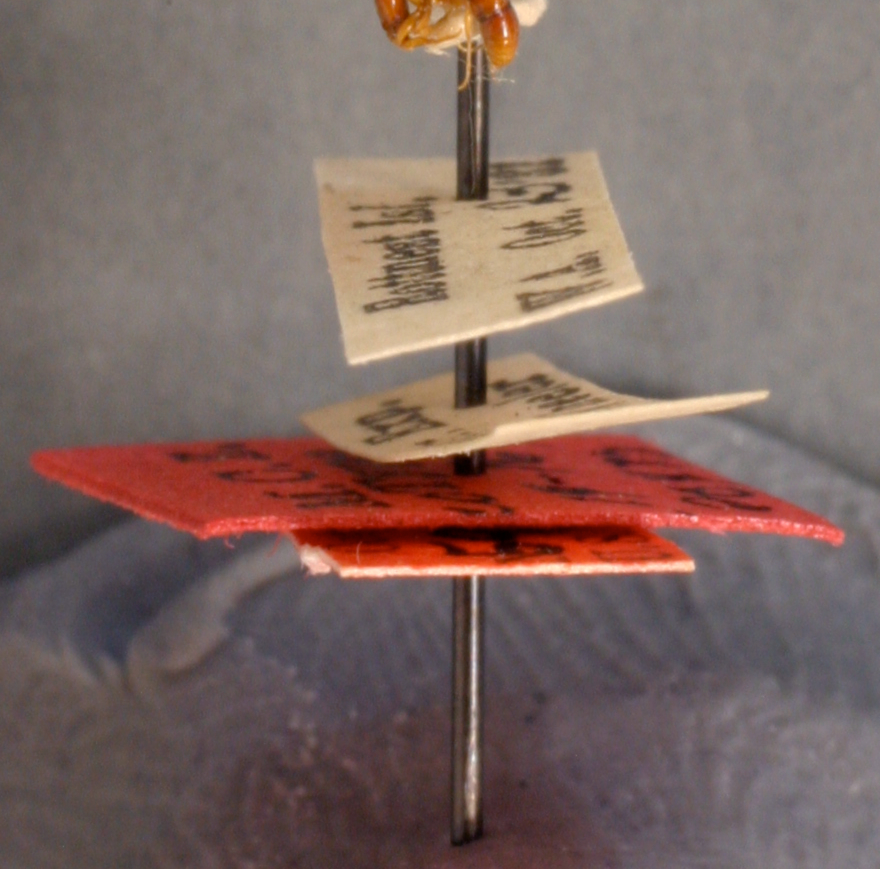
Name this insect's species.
Ponera congrua
